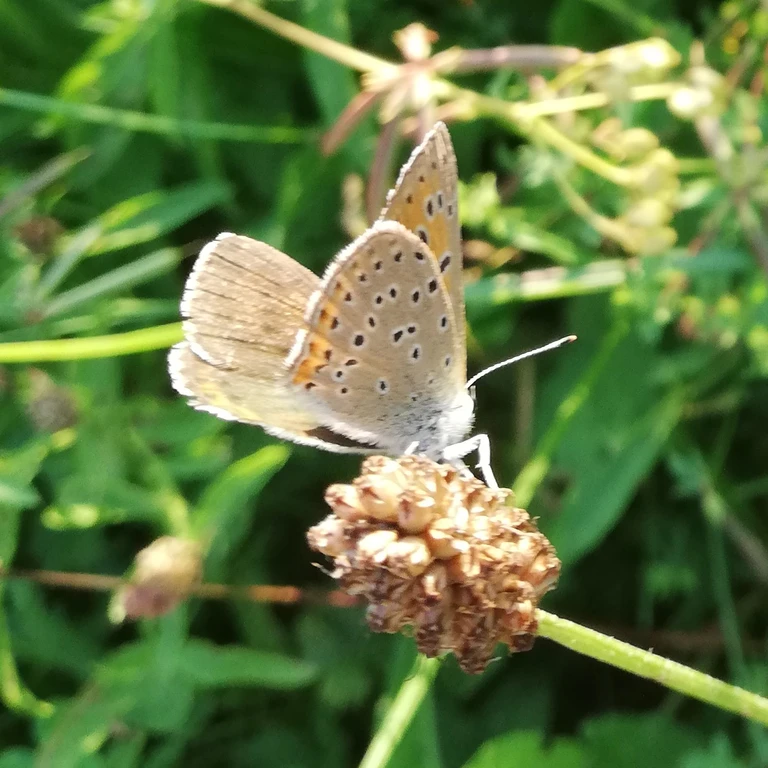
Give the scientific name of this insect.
Lycaena hippothoe (also Palaeochrysophanus hippothoe)
